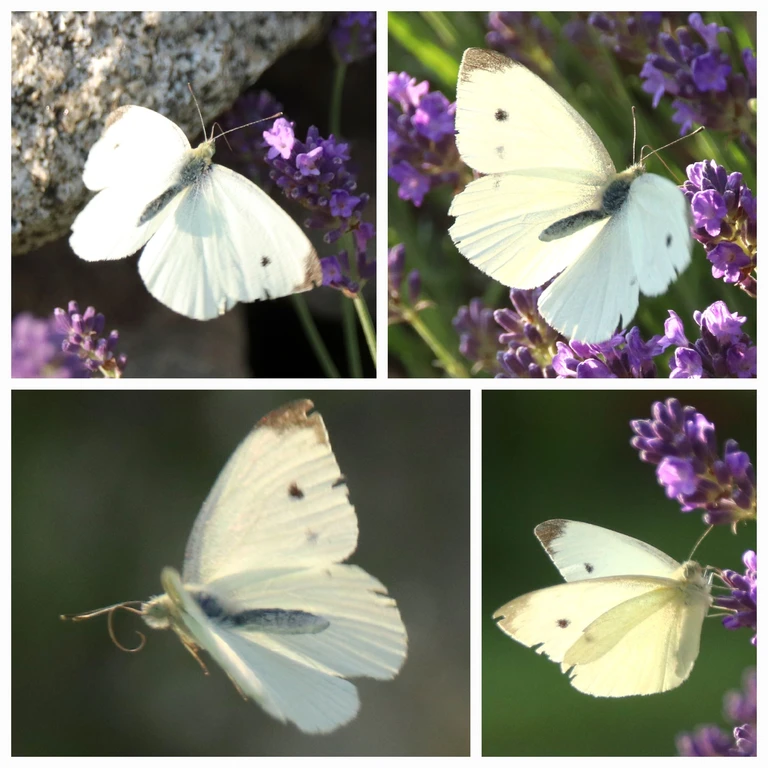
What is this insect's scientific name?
Pieris rapae
